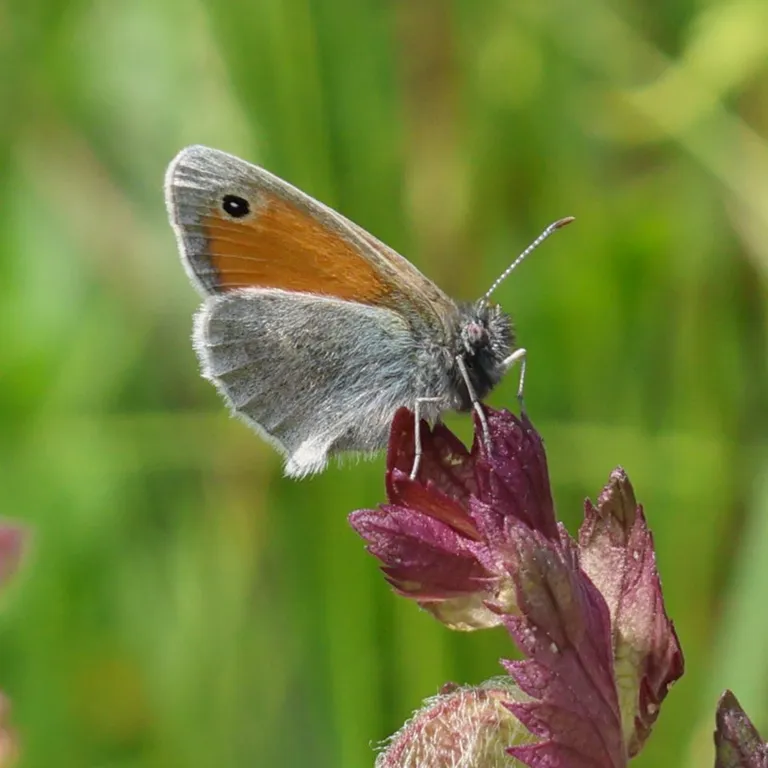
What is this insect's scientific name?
Coenonympha pamphilus
